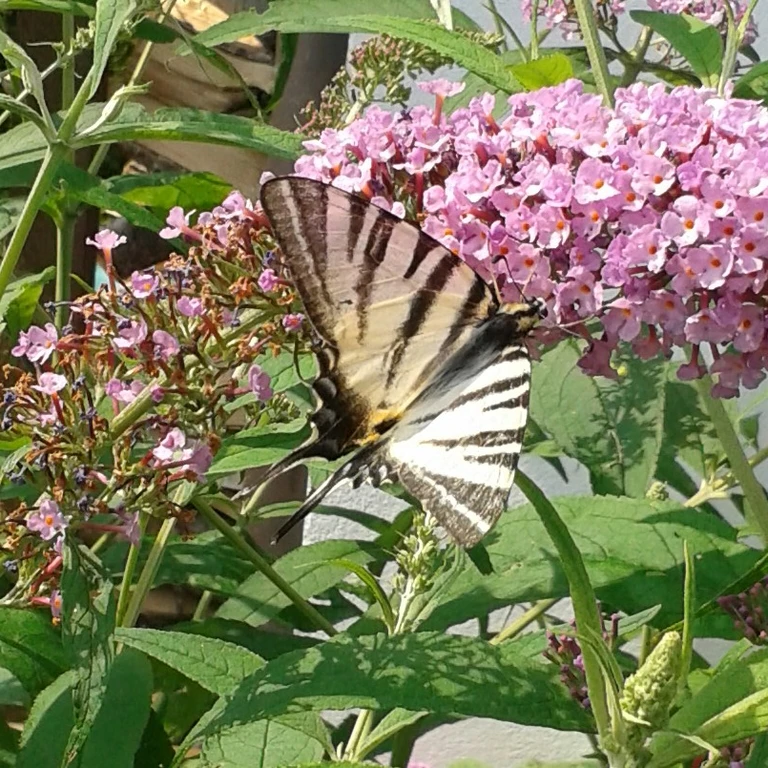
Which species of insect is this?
Iphiclides podalirius
